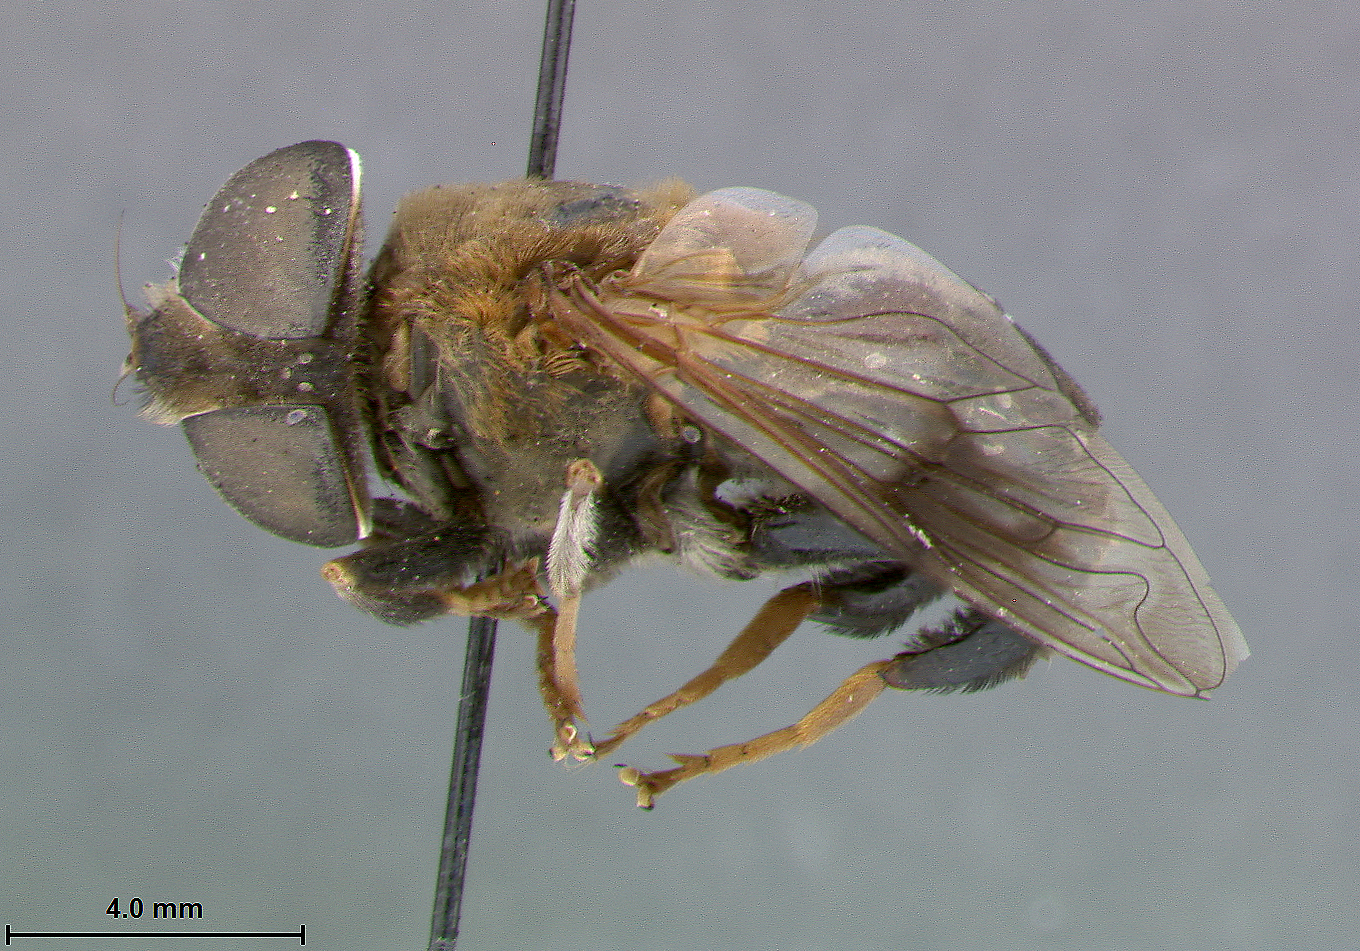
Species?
Eristalis flavoscutellatus
